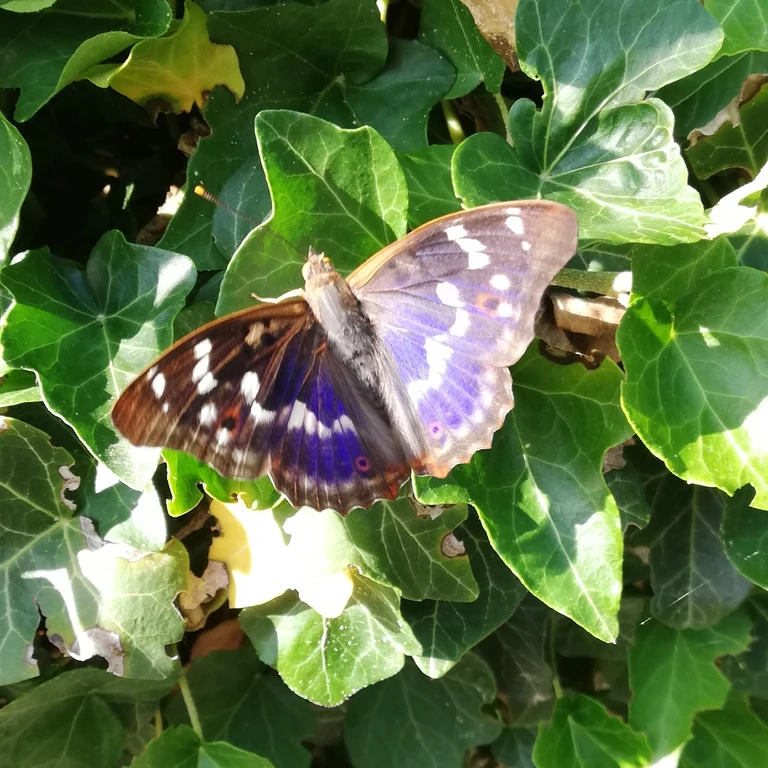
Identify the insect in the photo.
Apatura ilia
